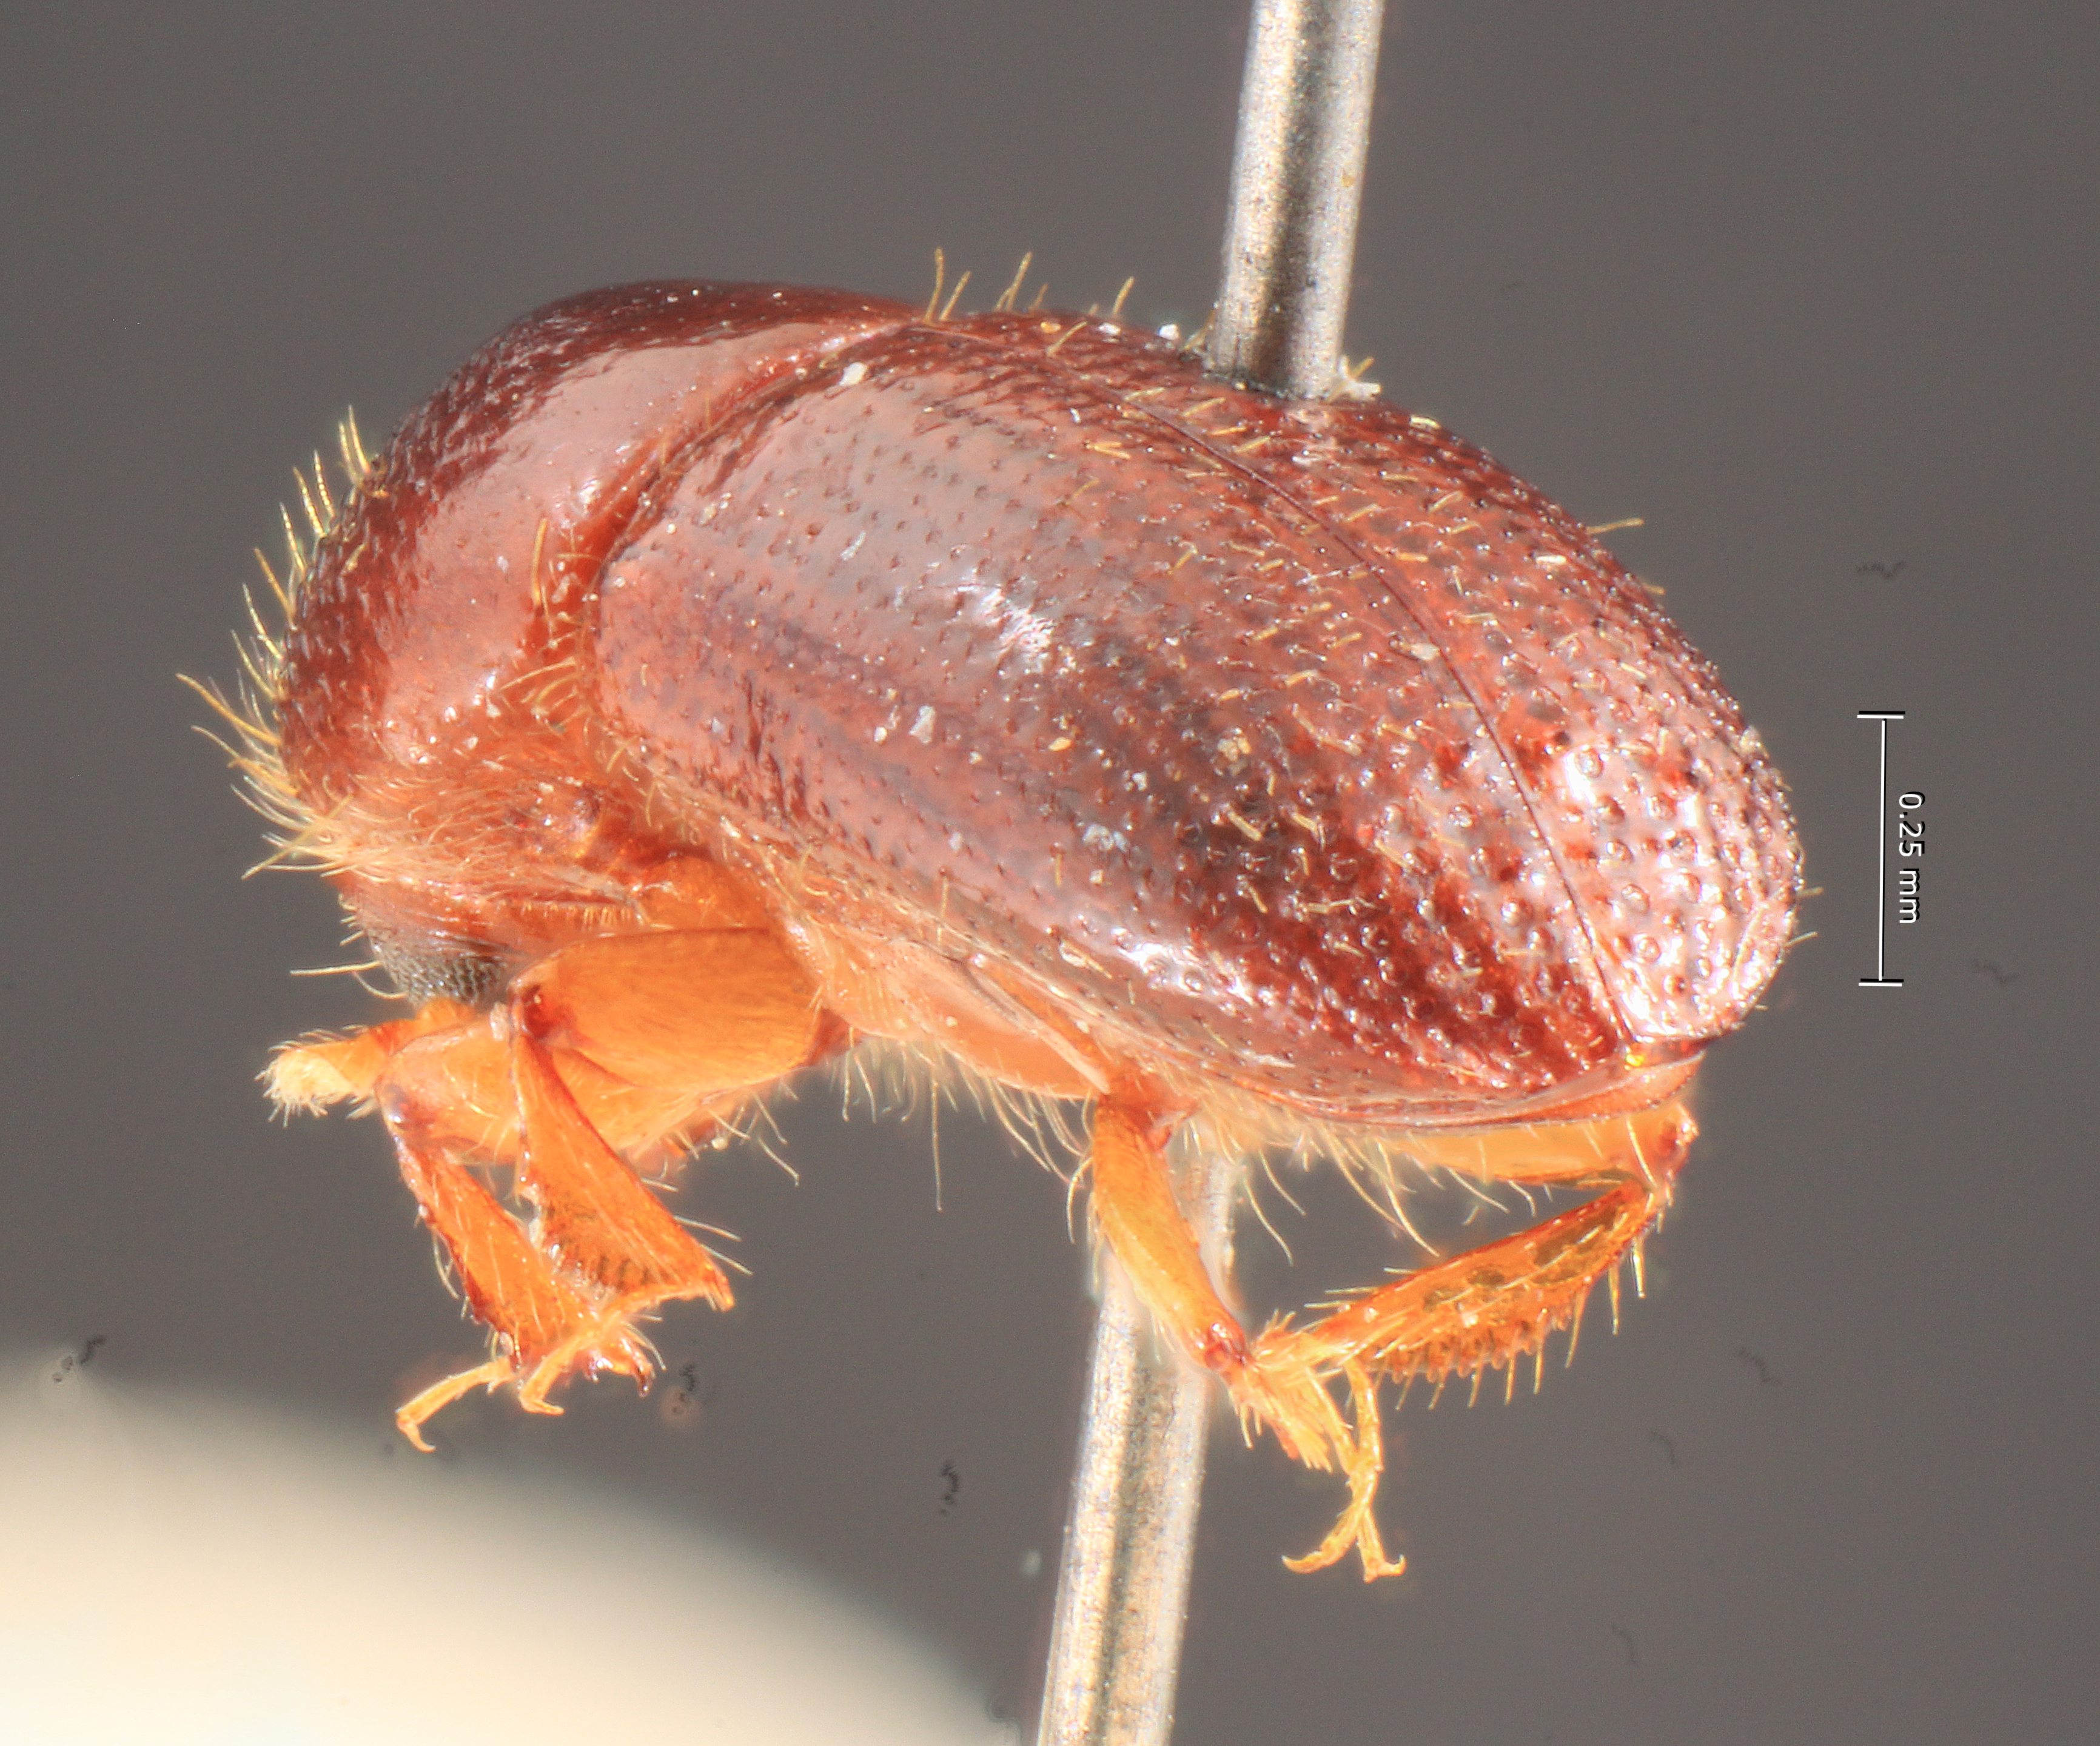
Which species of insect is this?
Xyleborus rothkirchi
